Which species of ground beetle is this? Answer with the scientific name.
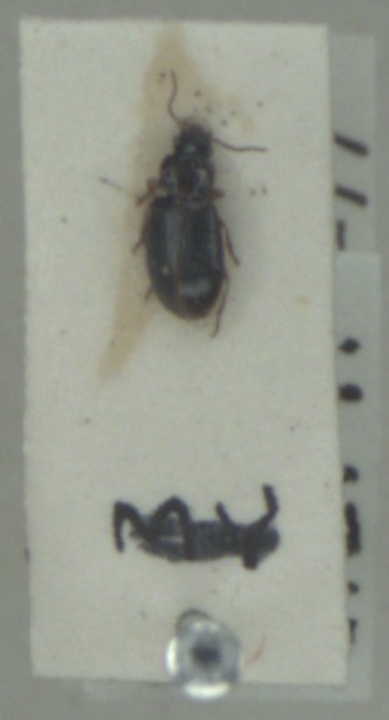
Bradycellus ruficollis
